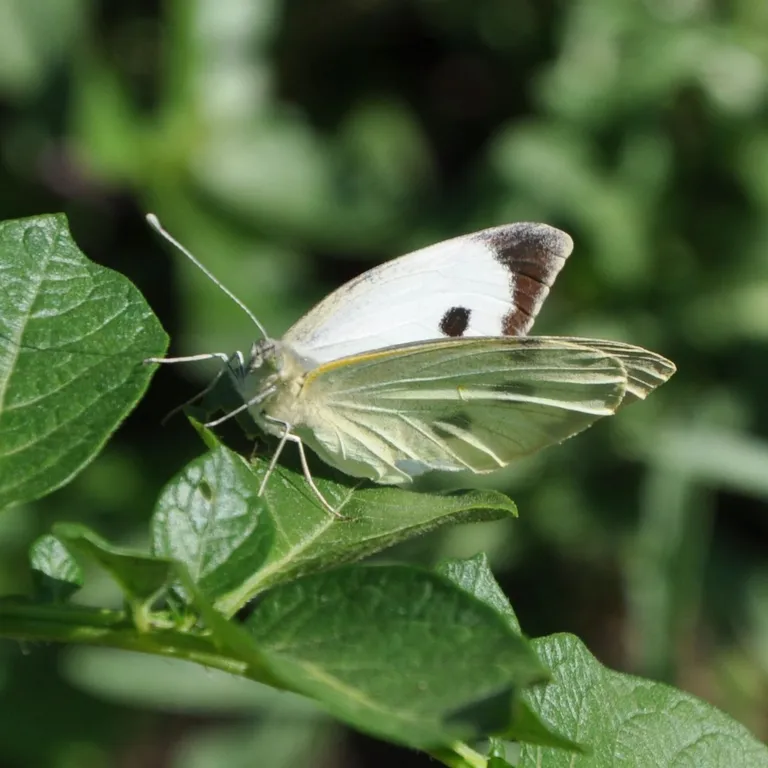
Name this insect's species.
Pieris brassicae
